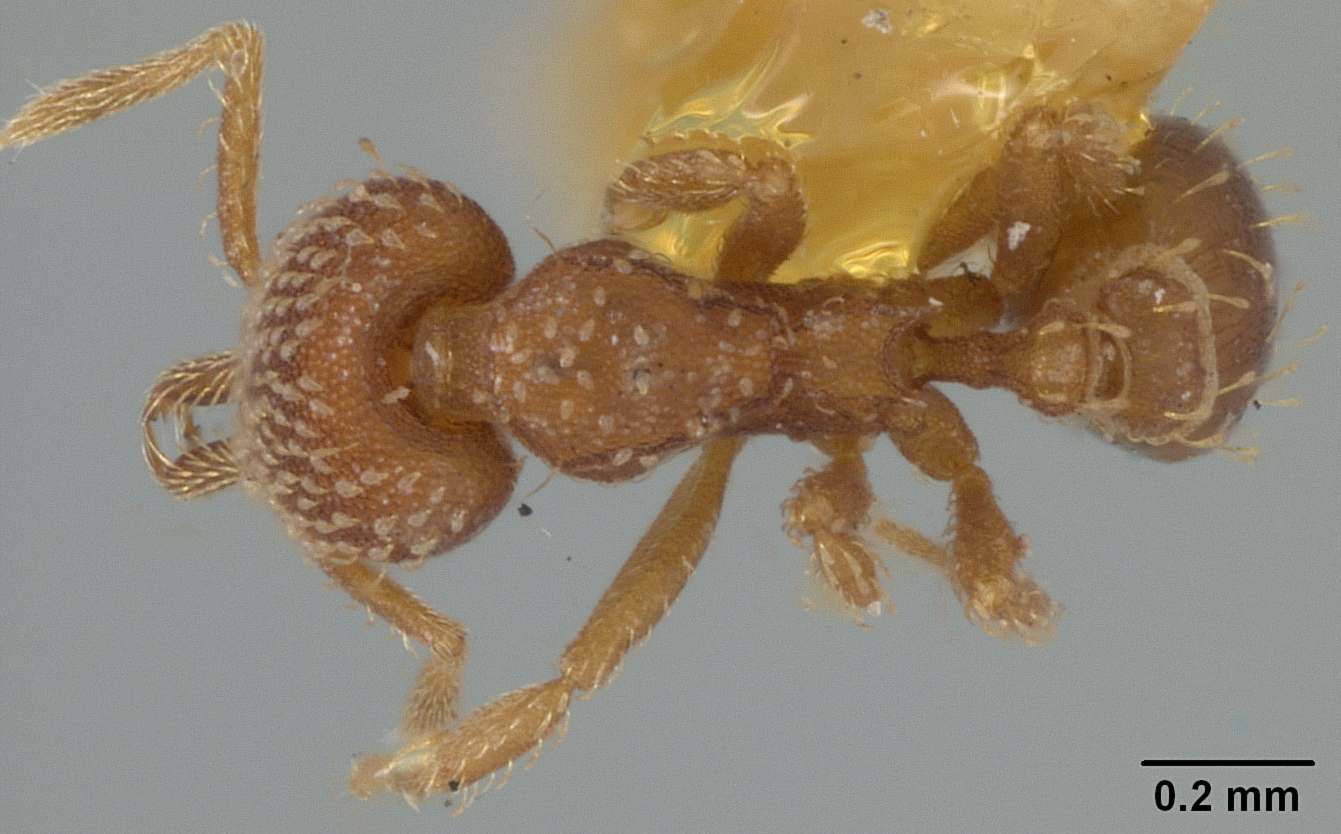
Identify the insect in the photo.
Strumigenys louisianae
